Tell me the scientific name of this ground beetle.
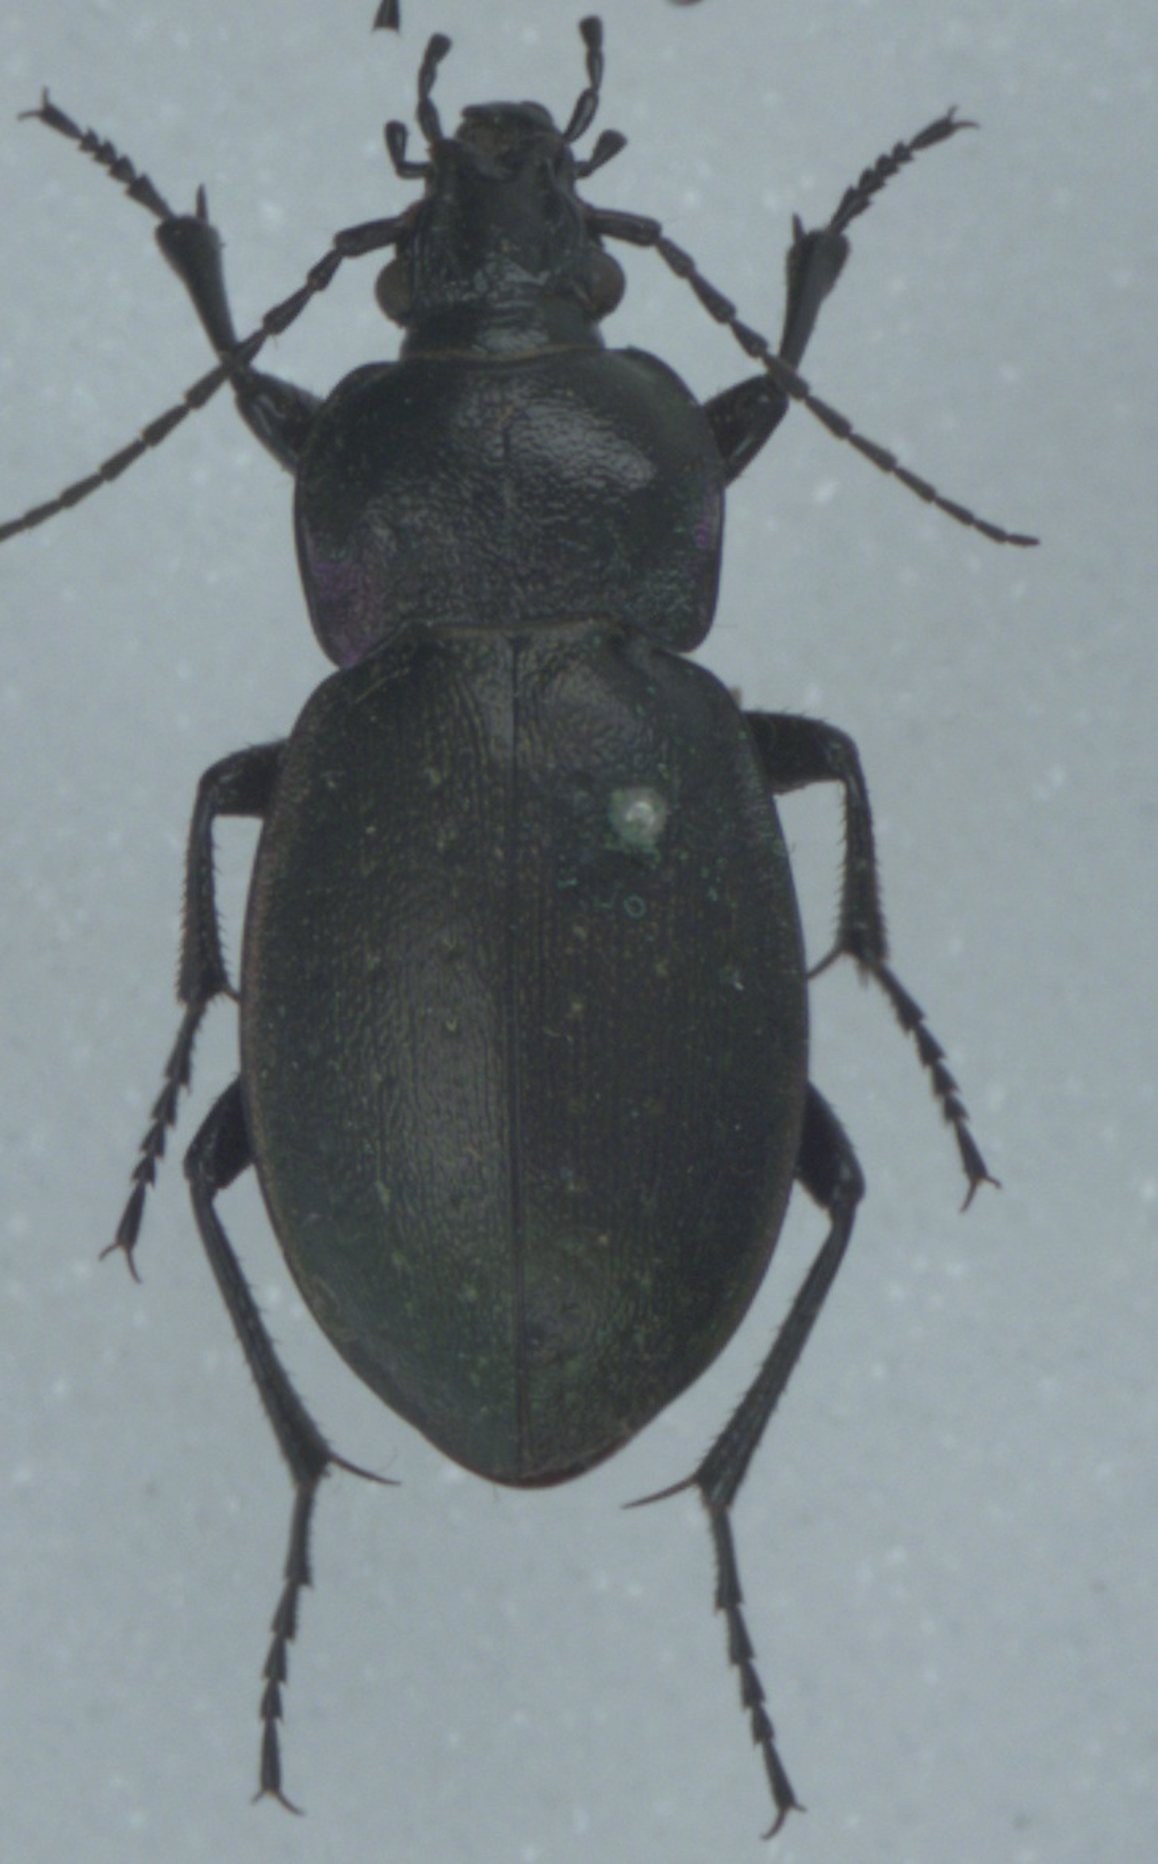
Carabus nemoralis
